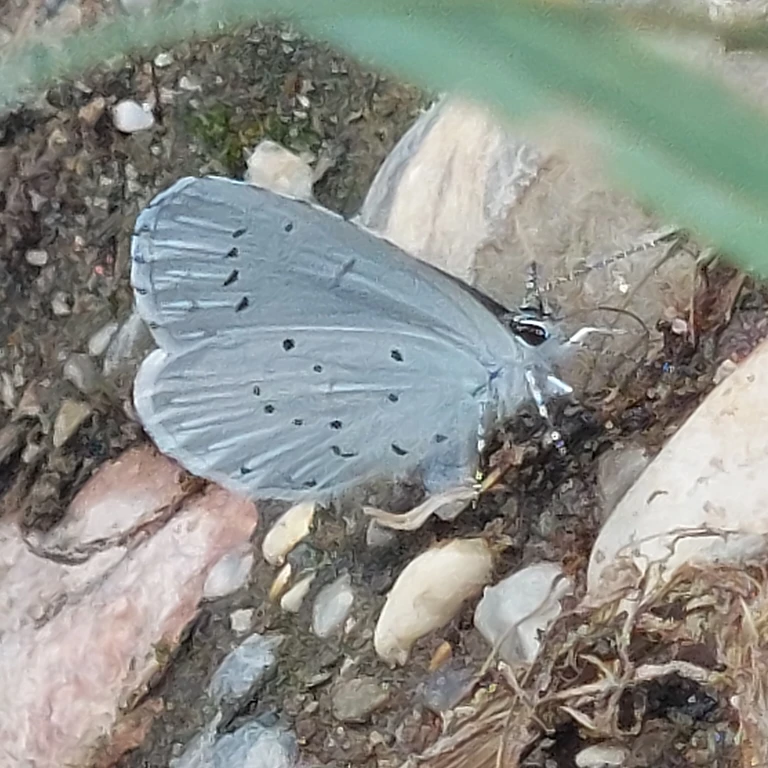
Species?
Celastrina argiolus
